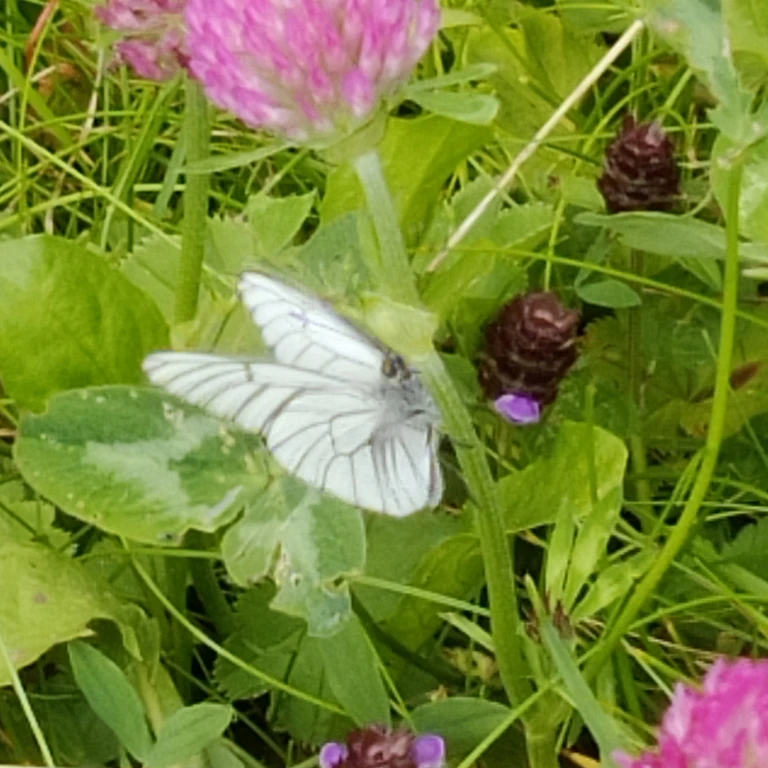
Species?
Aporia crataegi
